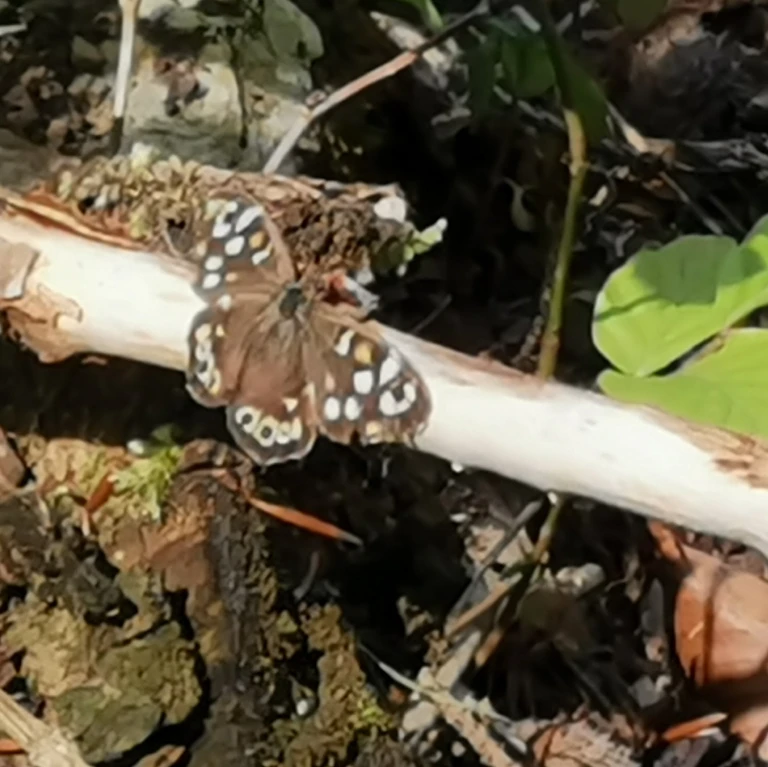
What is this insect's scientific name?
Pararge aegeria
